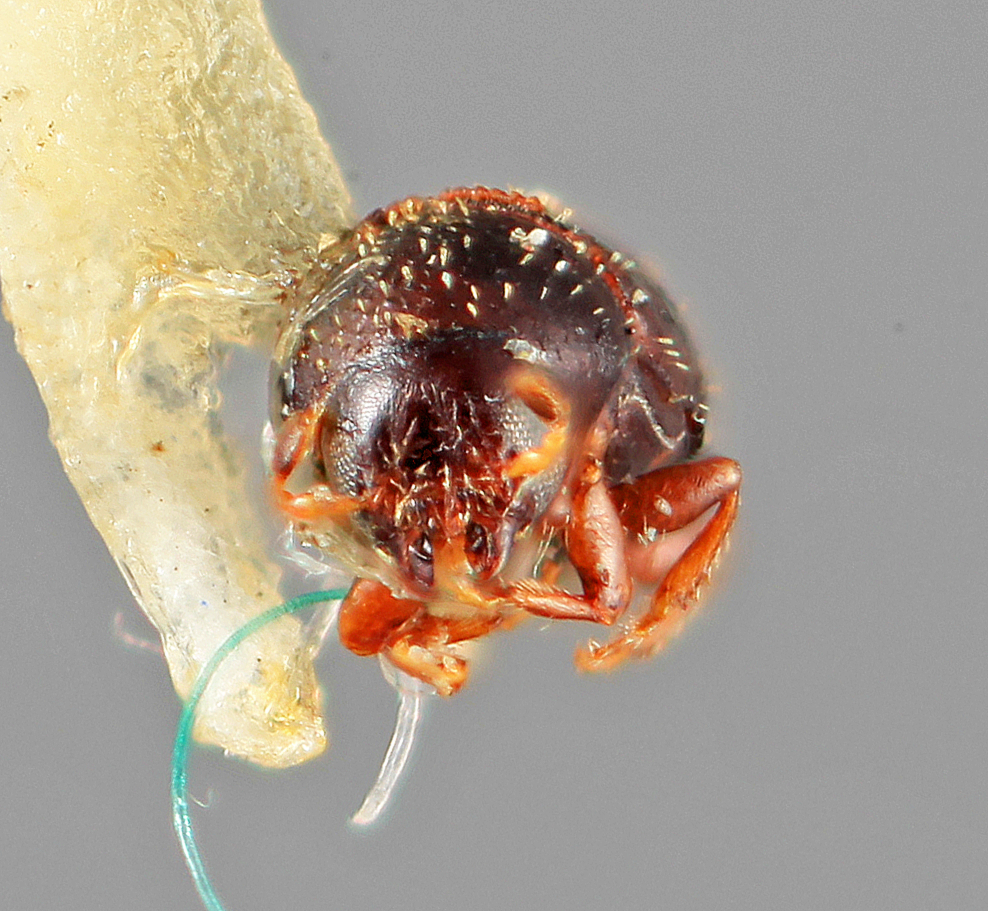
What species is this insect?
Liparthrum tinianensis
